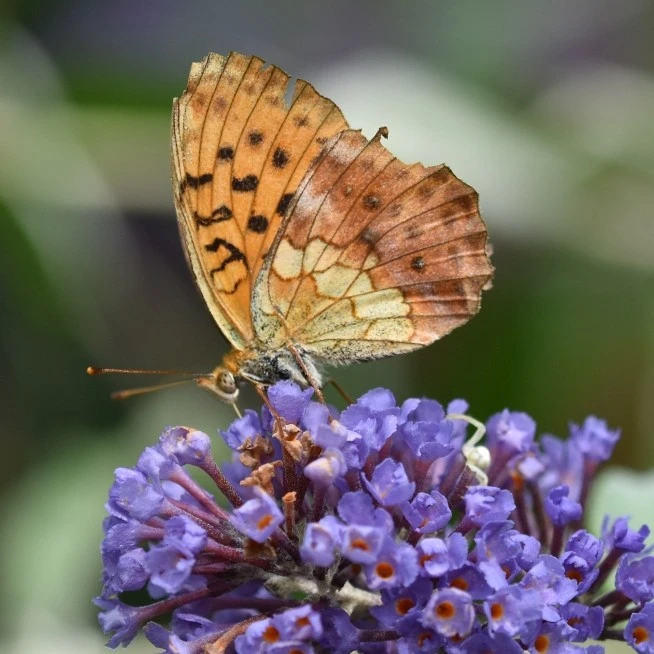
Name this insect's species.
Brenthis daphne
